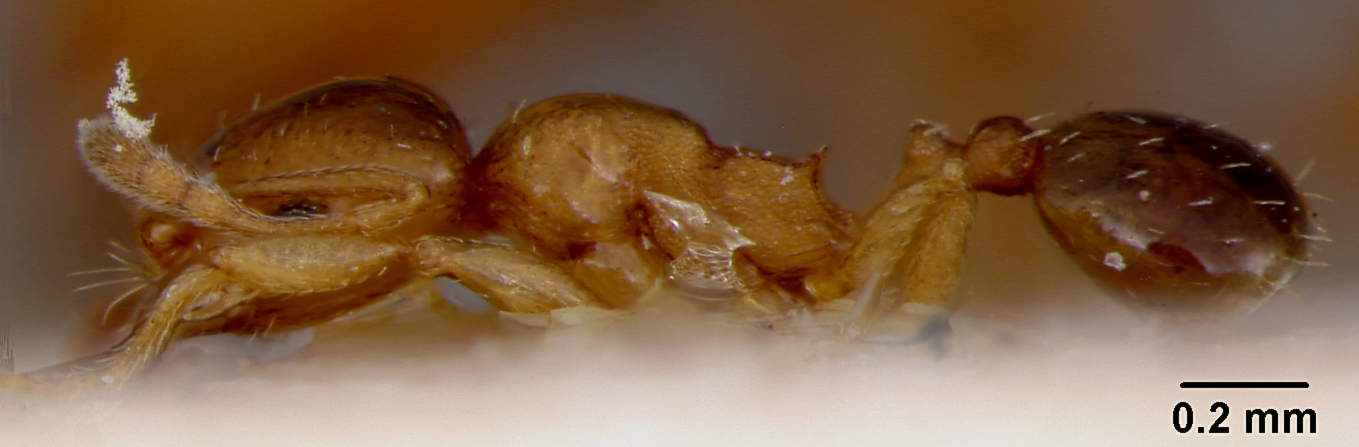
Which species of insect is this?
Pheidole sitarches
